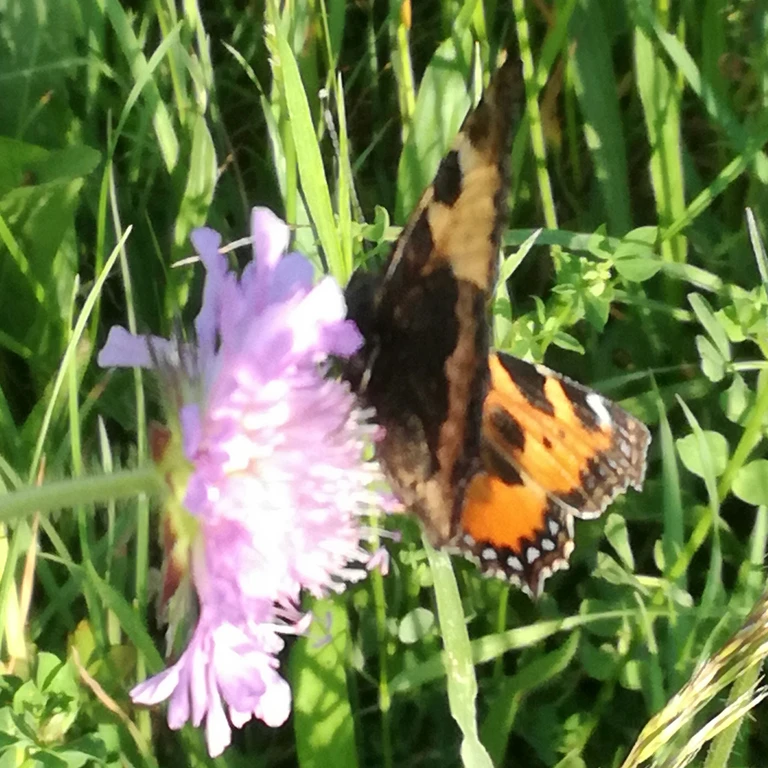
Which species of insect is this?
Aglais urticae
